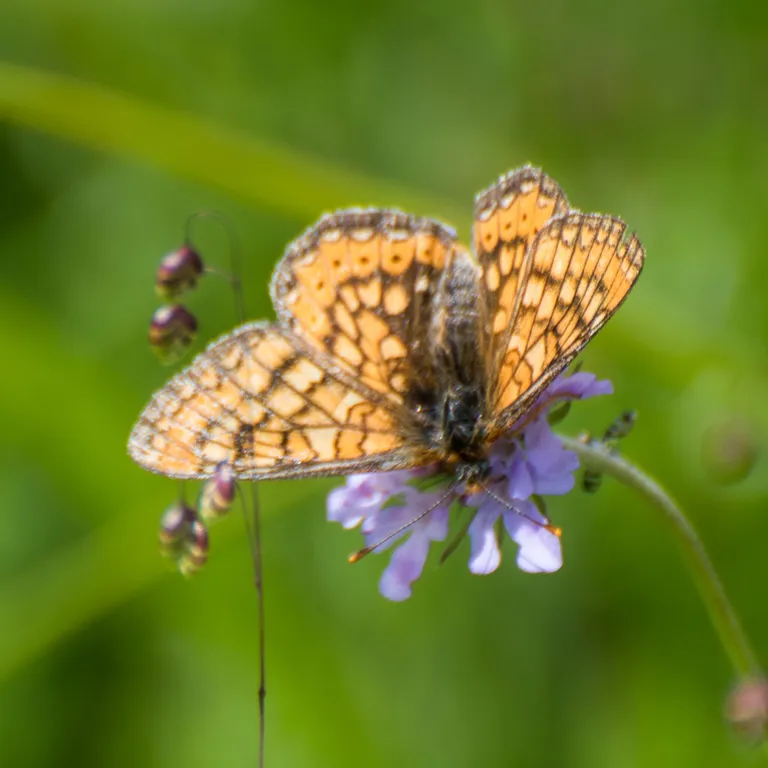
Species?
Euphydryas aurinia
